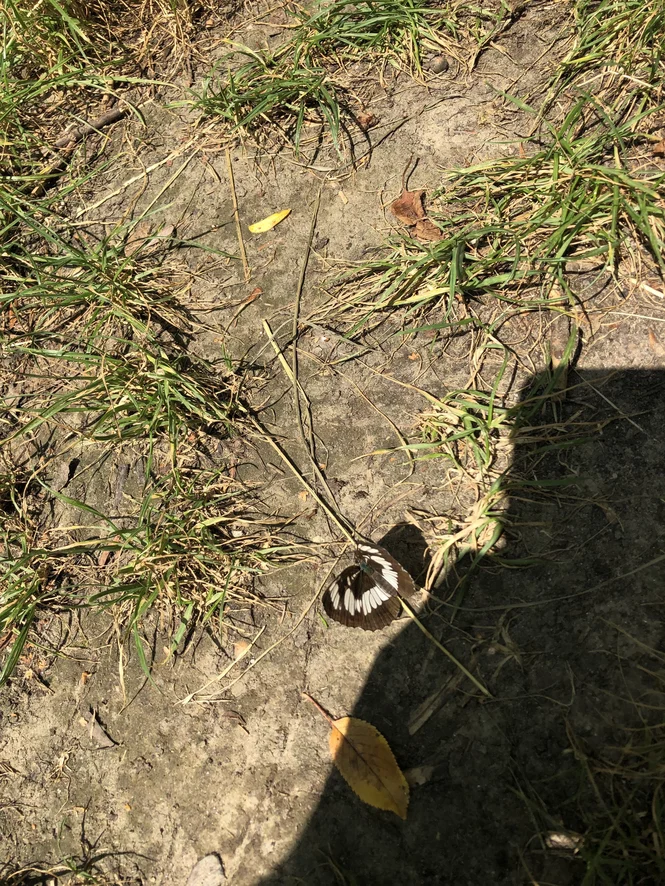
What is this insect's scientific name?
Neptis rivularis
